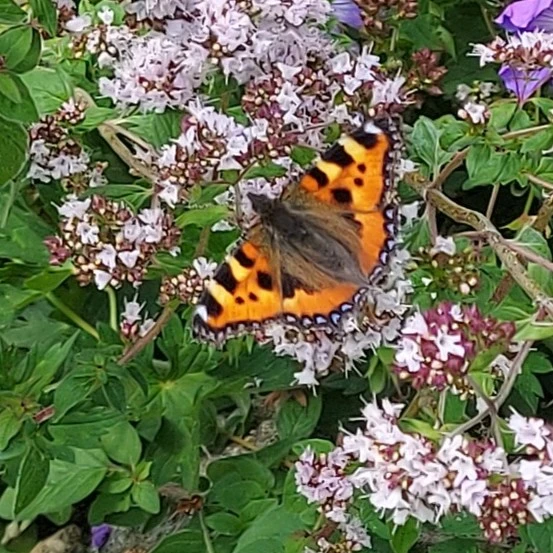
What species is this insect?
Aglais urticae
